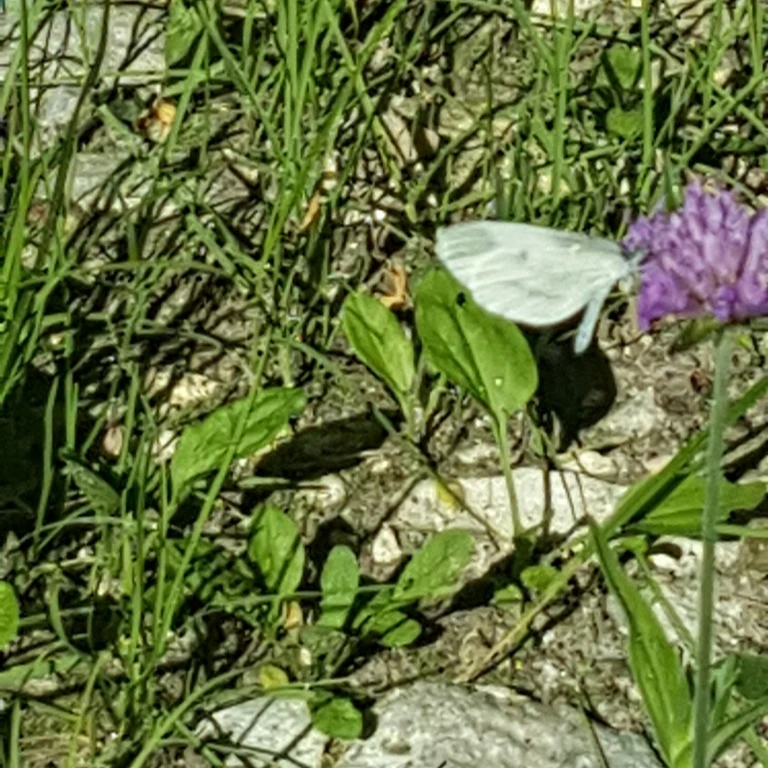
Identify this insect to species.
Leptidea sinapis/juvernica
